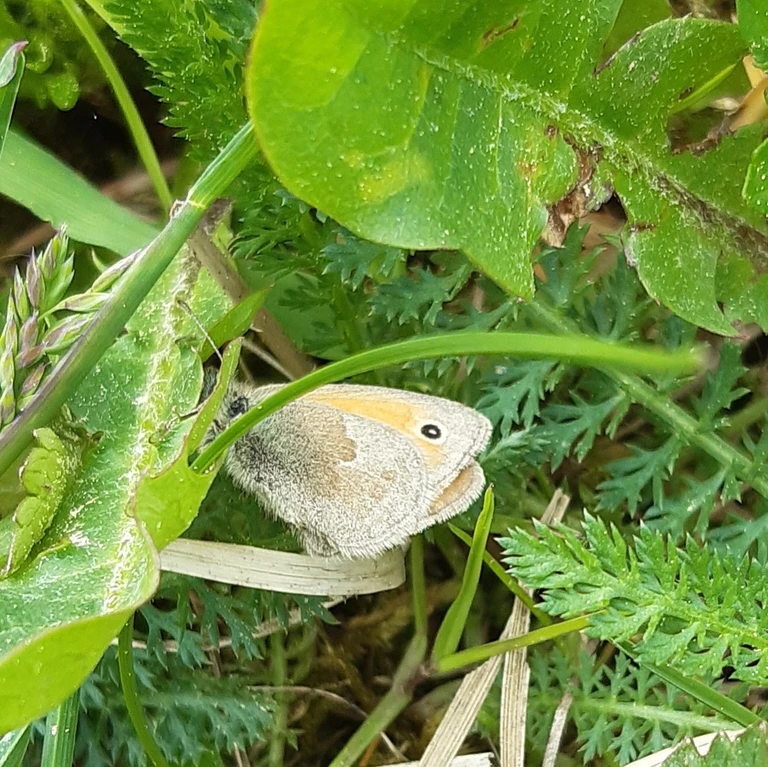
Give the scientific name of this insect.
Coenonympha pamphilus
